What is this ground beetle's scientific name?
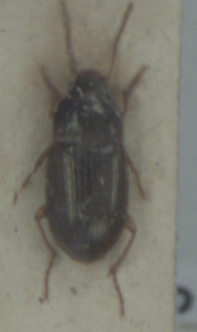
Amara bifrons
